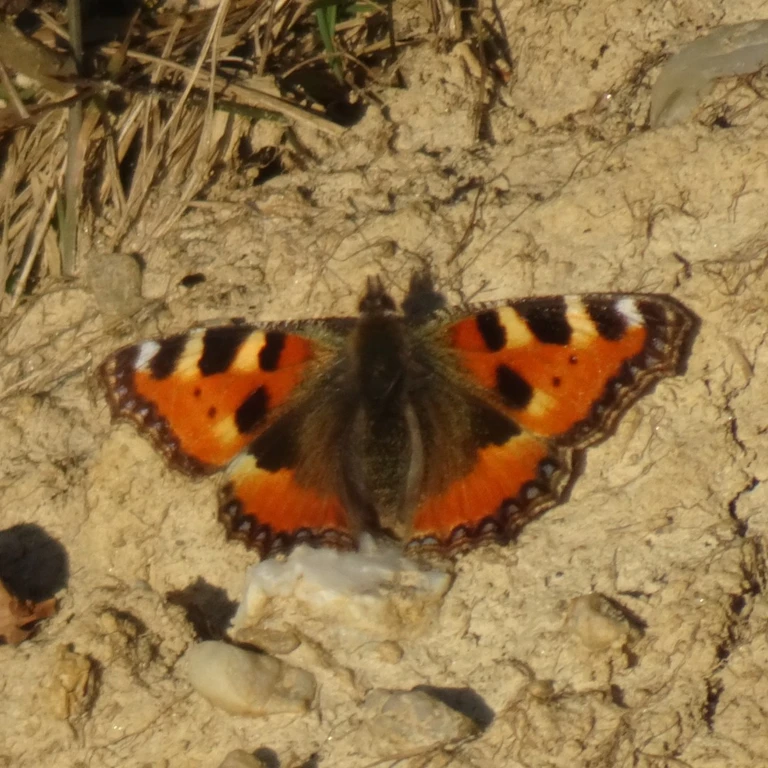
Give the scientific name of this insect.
Aglais urticae
